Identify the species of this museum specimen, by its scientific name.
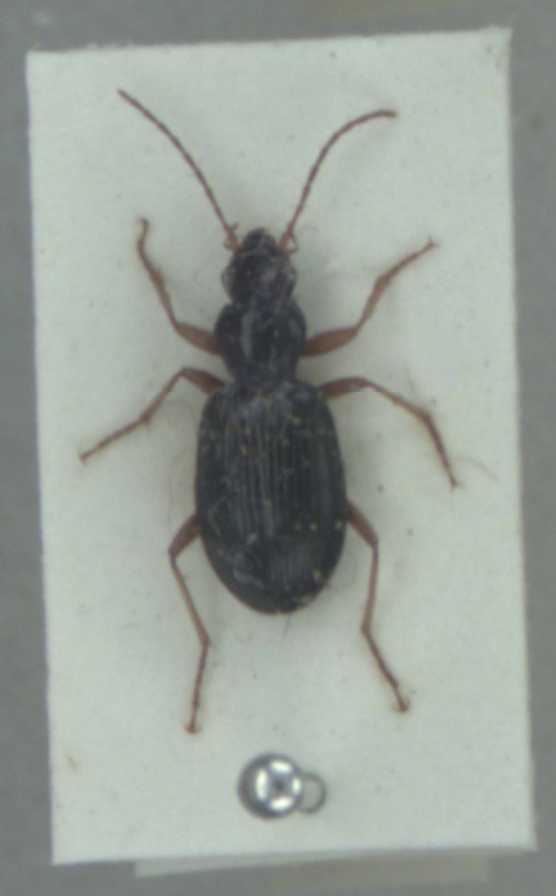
Paranchus albipes
